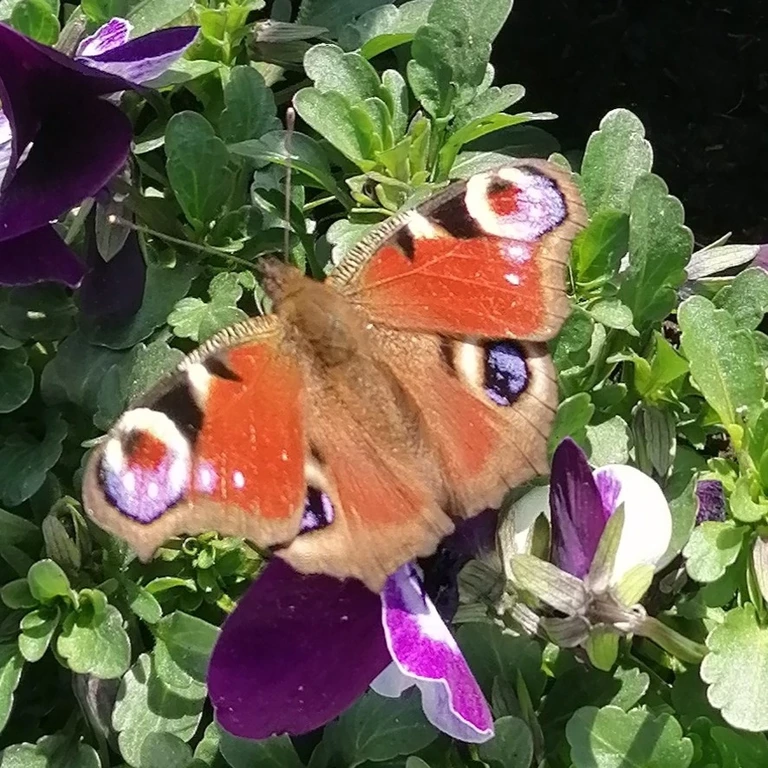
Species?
Aglais io
